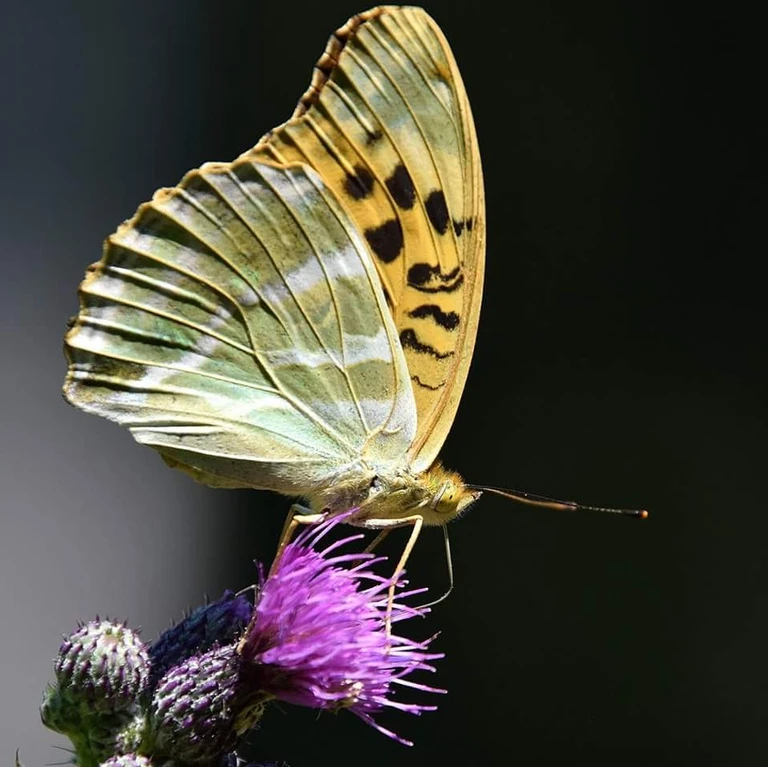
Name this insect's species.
Argynnis paphia
